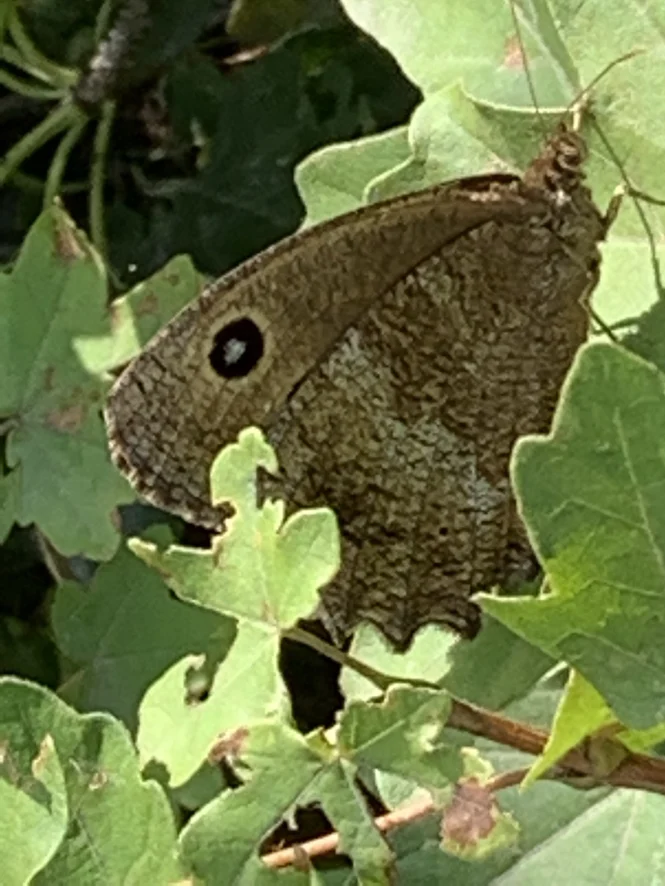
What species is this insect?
Minois dryas
